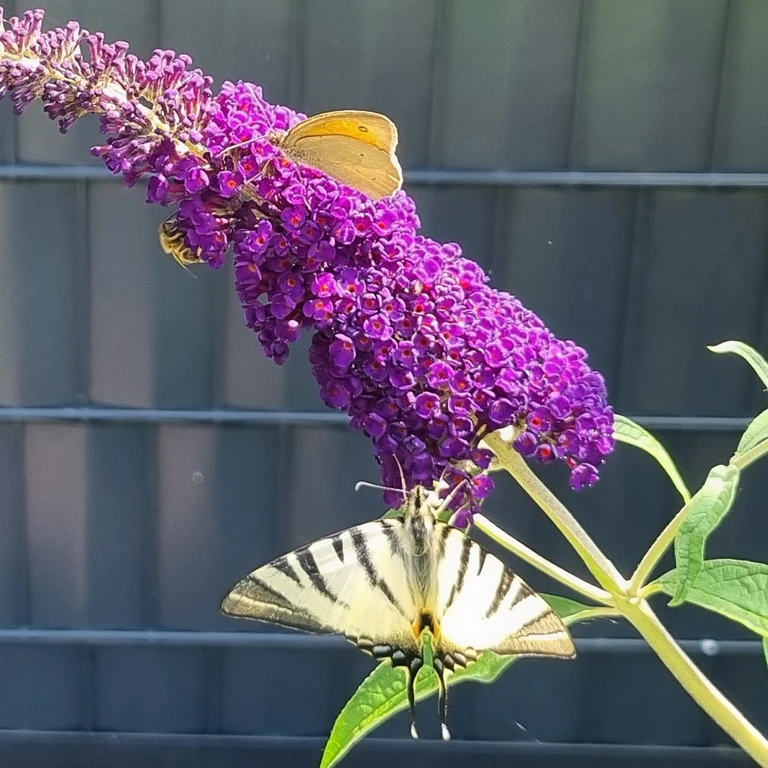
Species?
Iphiclides podalirius
